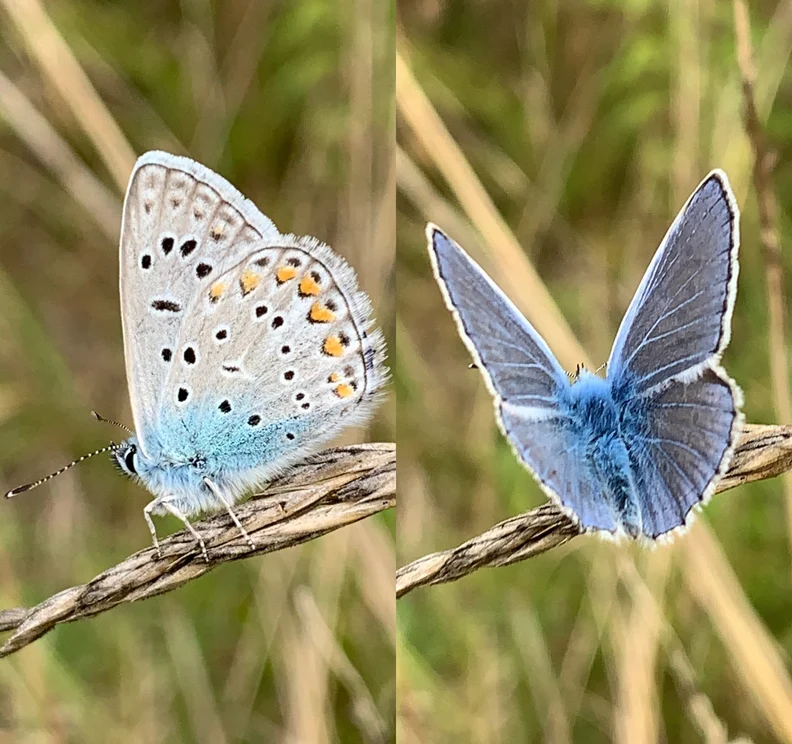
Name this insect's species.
Polyommatus icarus
